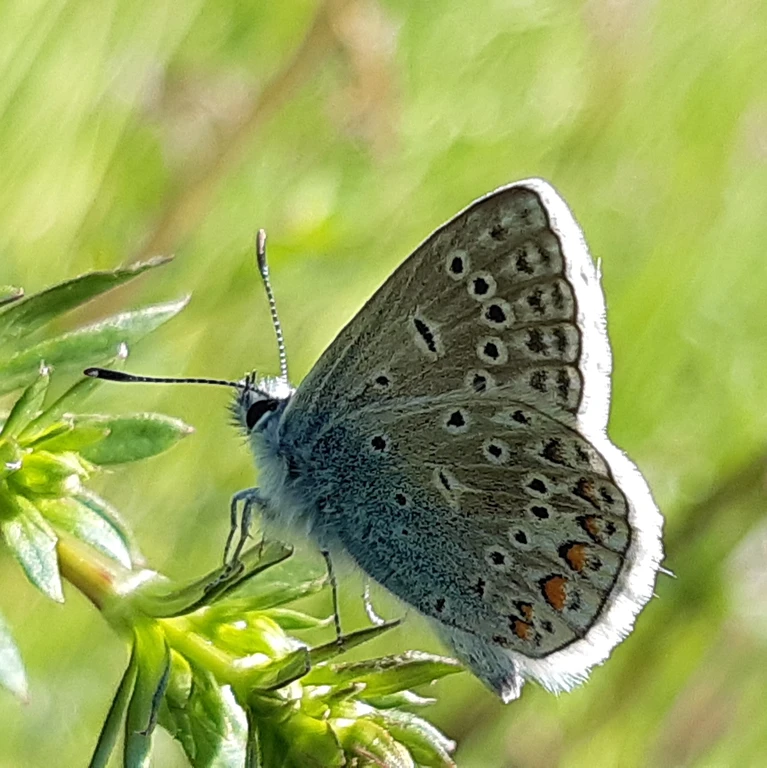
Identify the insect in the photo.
Polyommatus icarus
